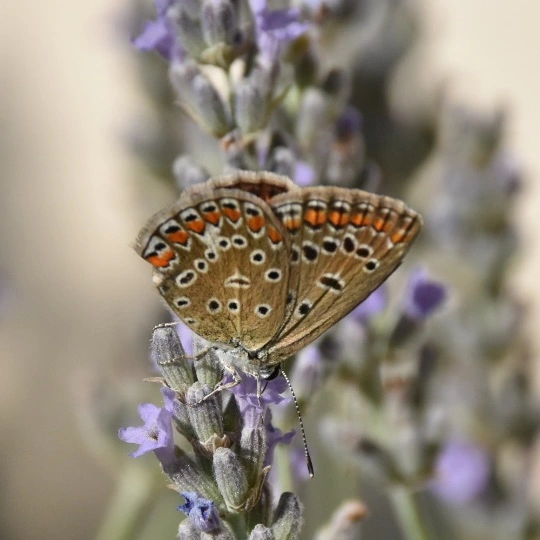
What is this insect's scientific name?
Polyommatus icarus
